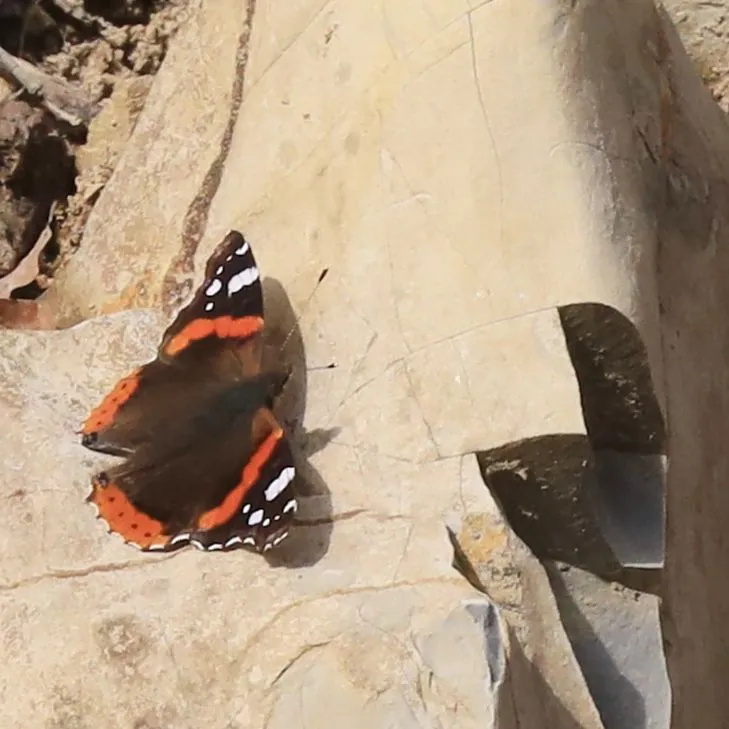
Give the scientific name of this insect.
Vanessa atalanta
